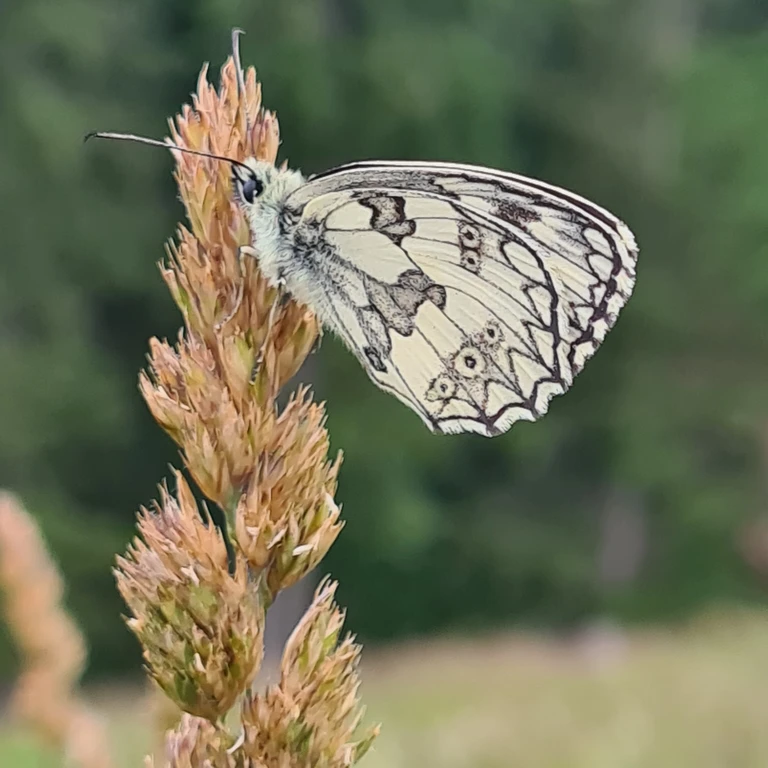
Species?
Melanargia galathea
